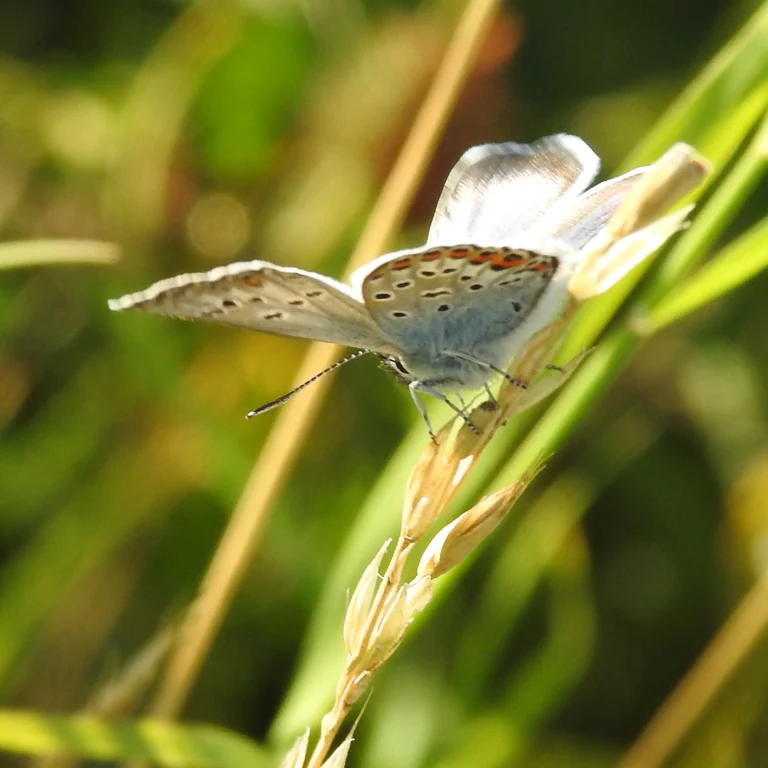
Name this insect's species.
Plebejus argus
